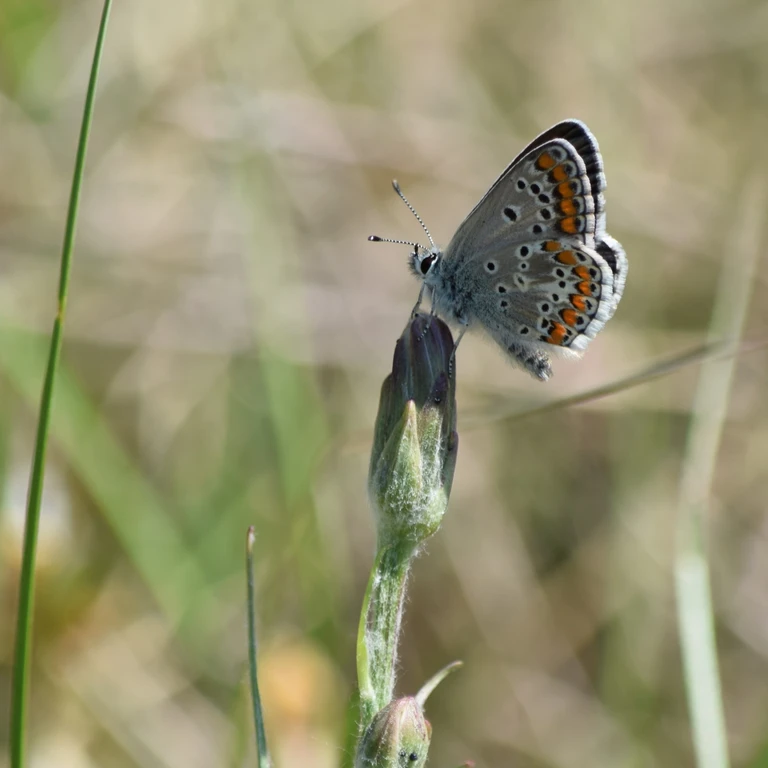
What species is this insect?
Aricia agestis/artaxerxes
